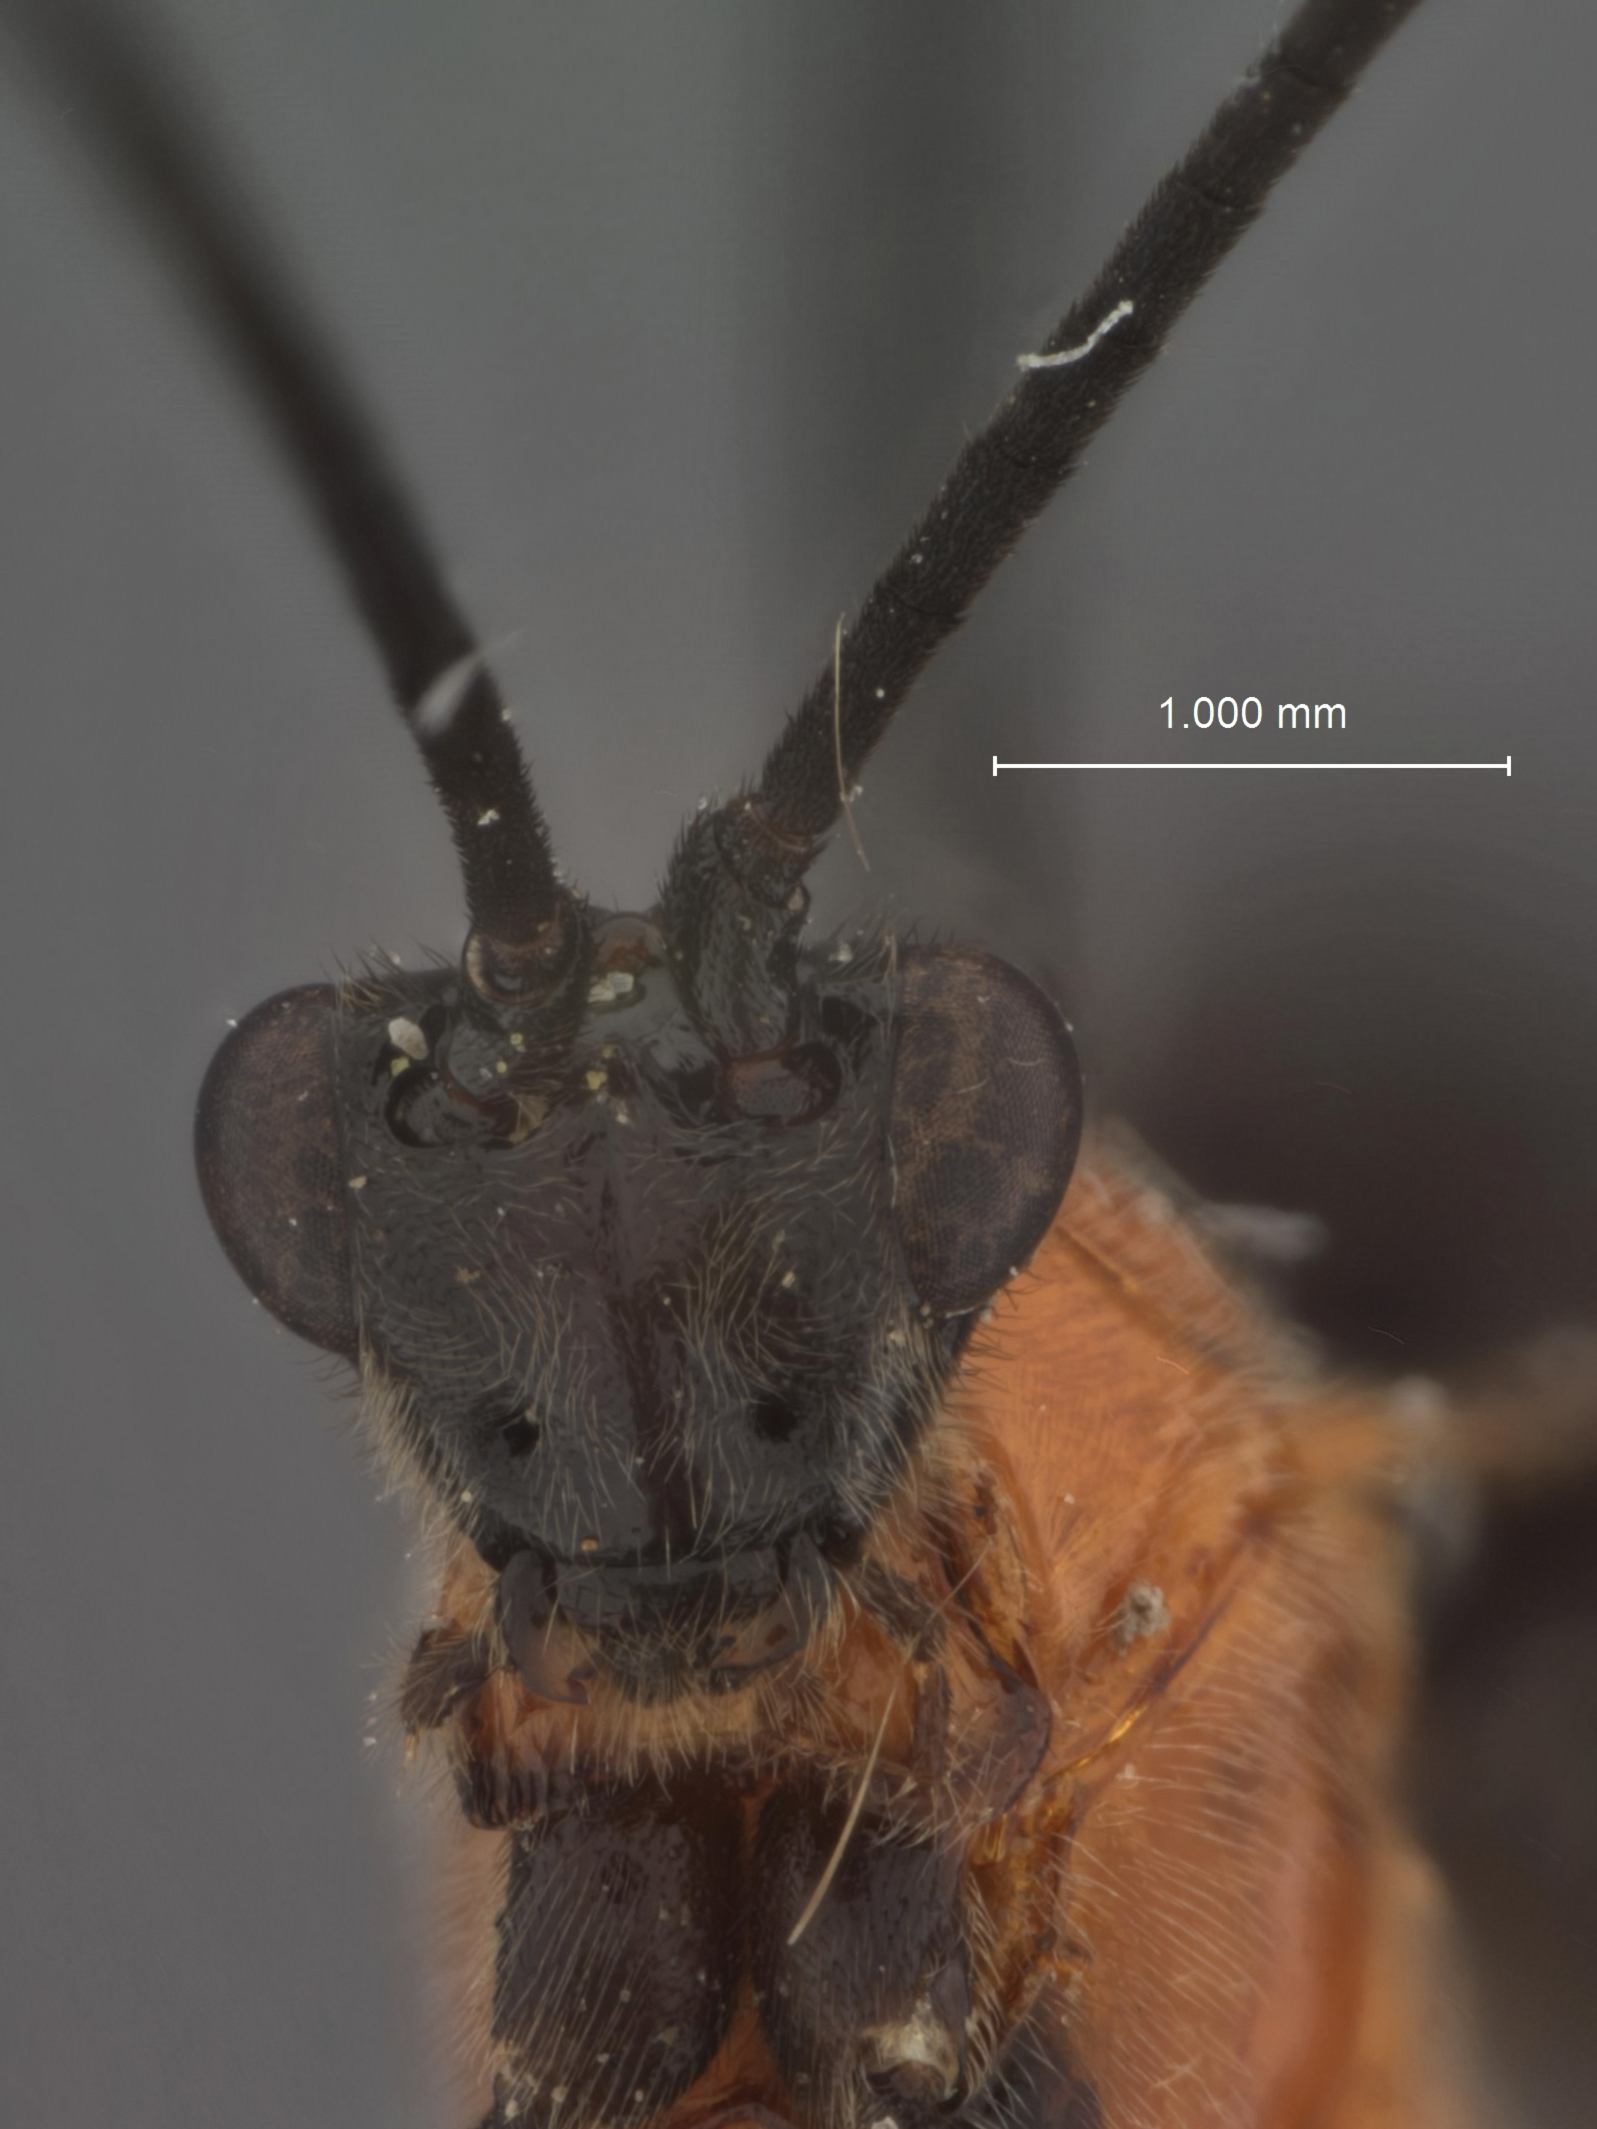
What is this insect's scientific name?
Alabagrus xipe
